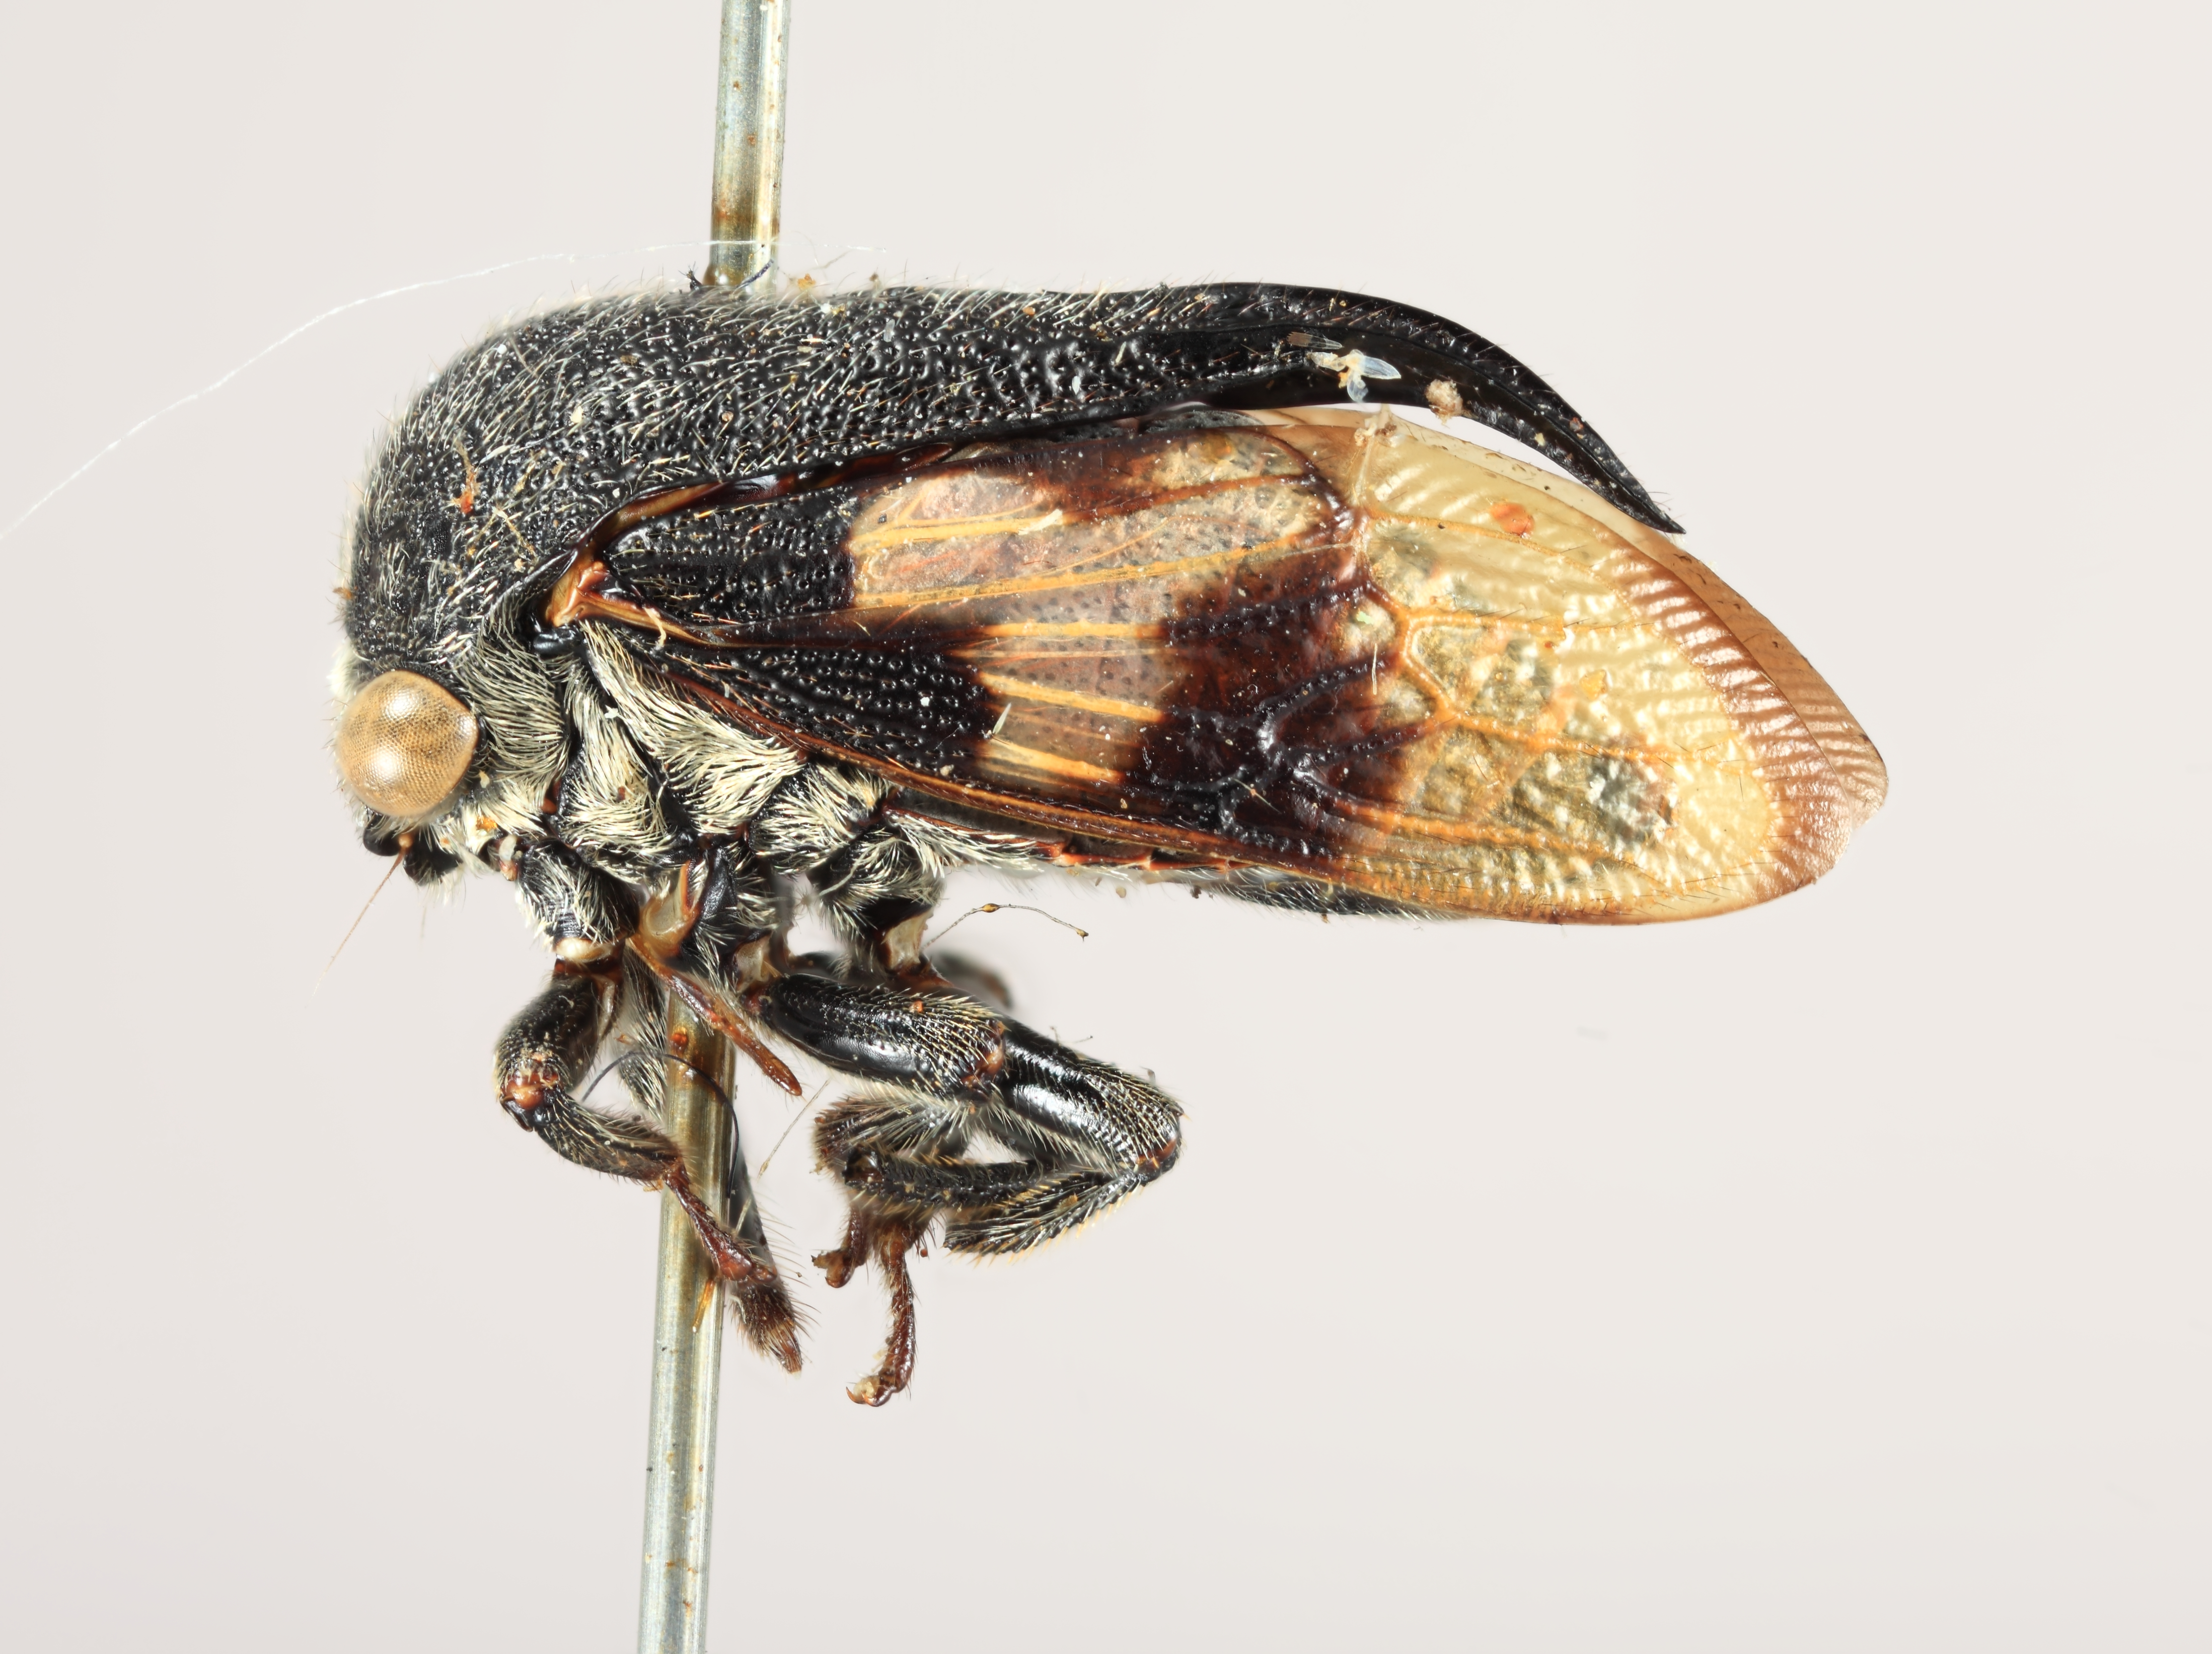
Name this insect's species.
Gargara trifoliata
